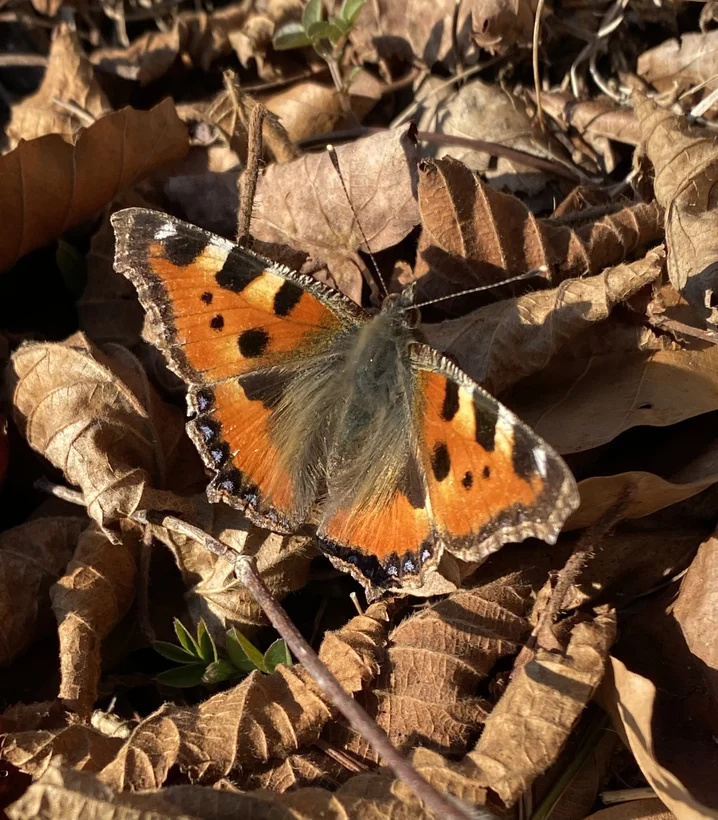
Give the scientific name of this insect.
Aglais urticae
